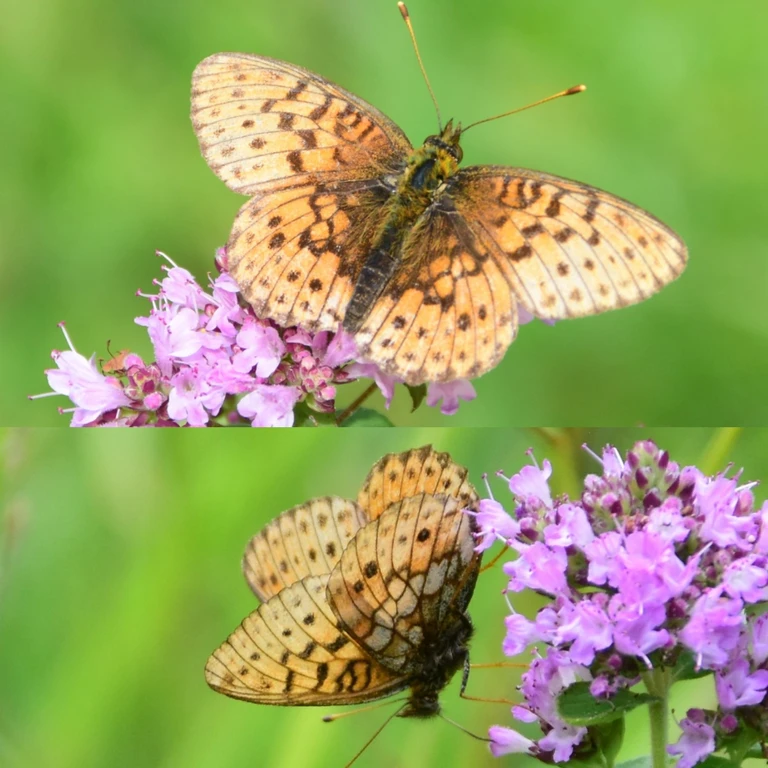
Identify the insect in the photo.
Brenthis ino
